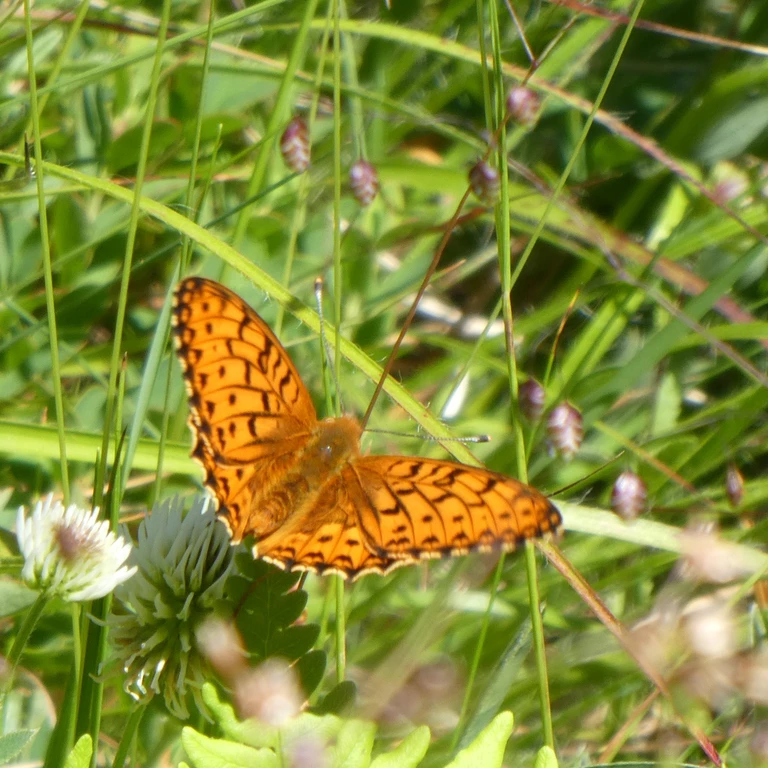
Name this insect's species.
Speyeria aglaja
